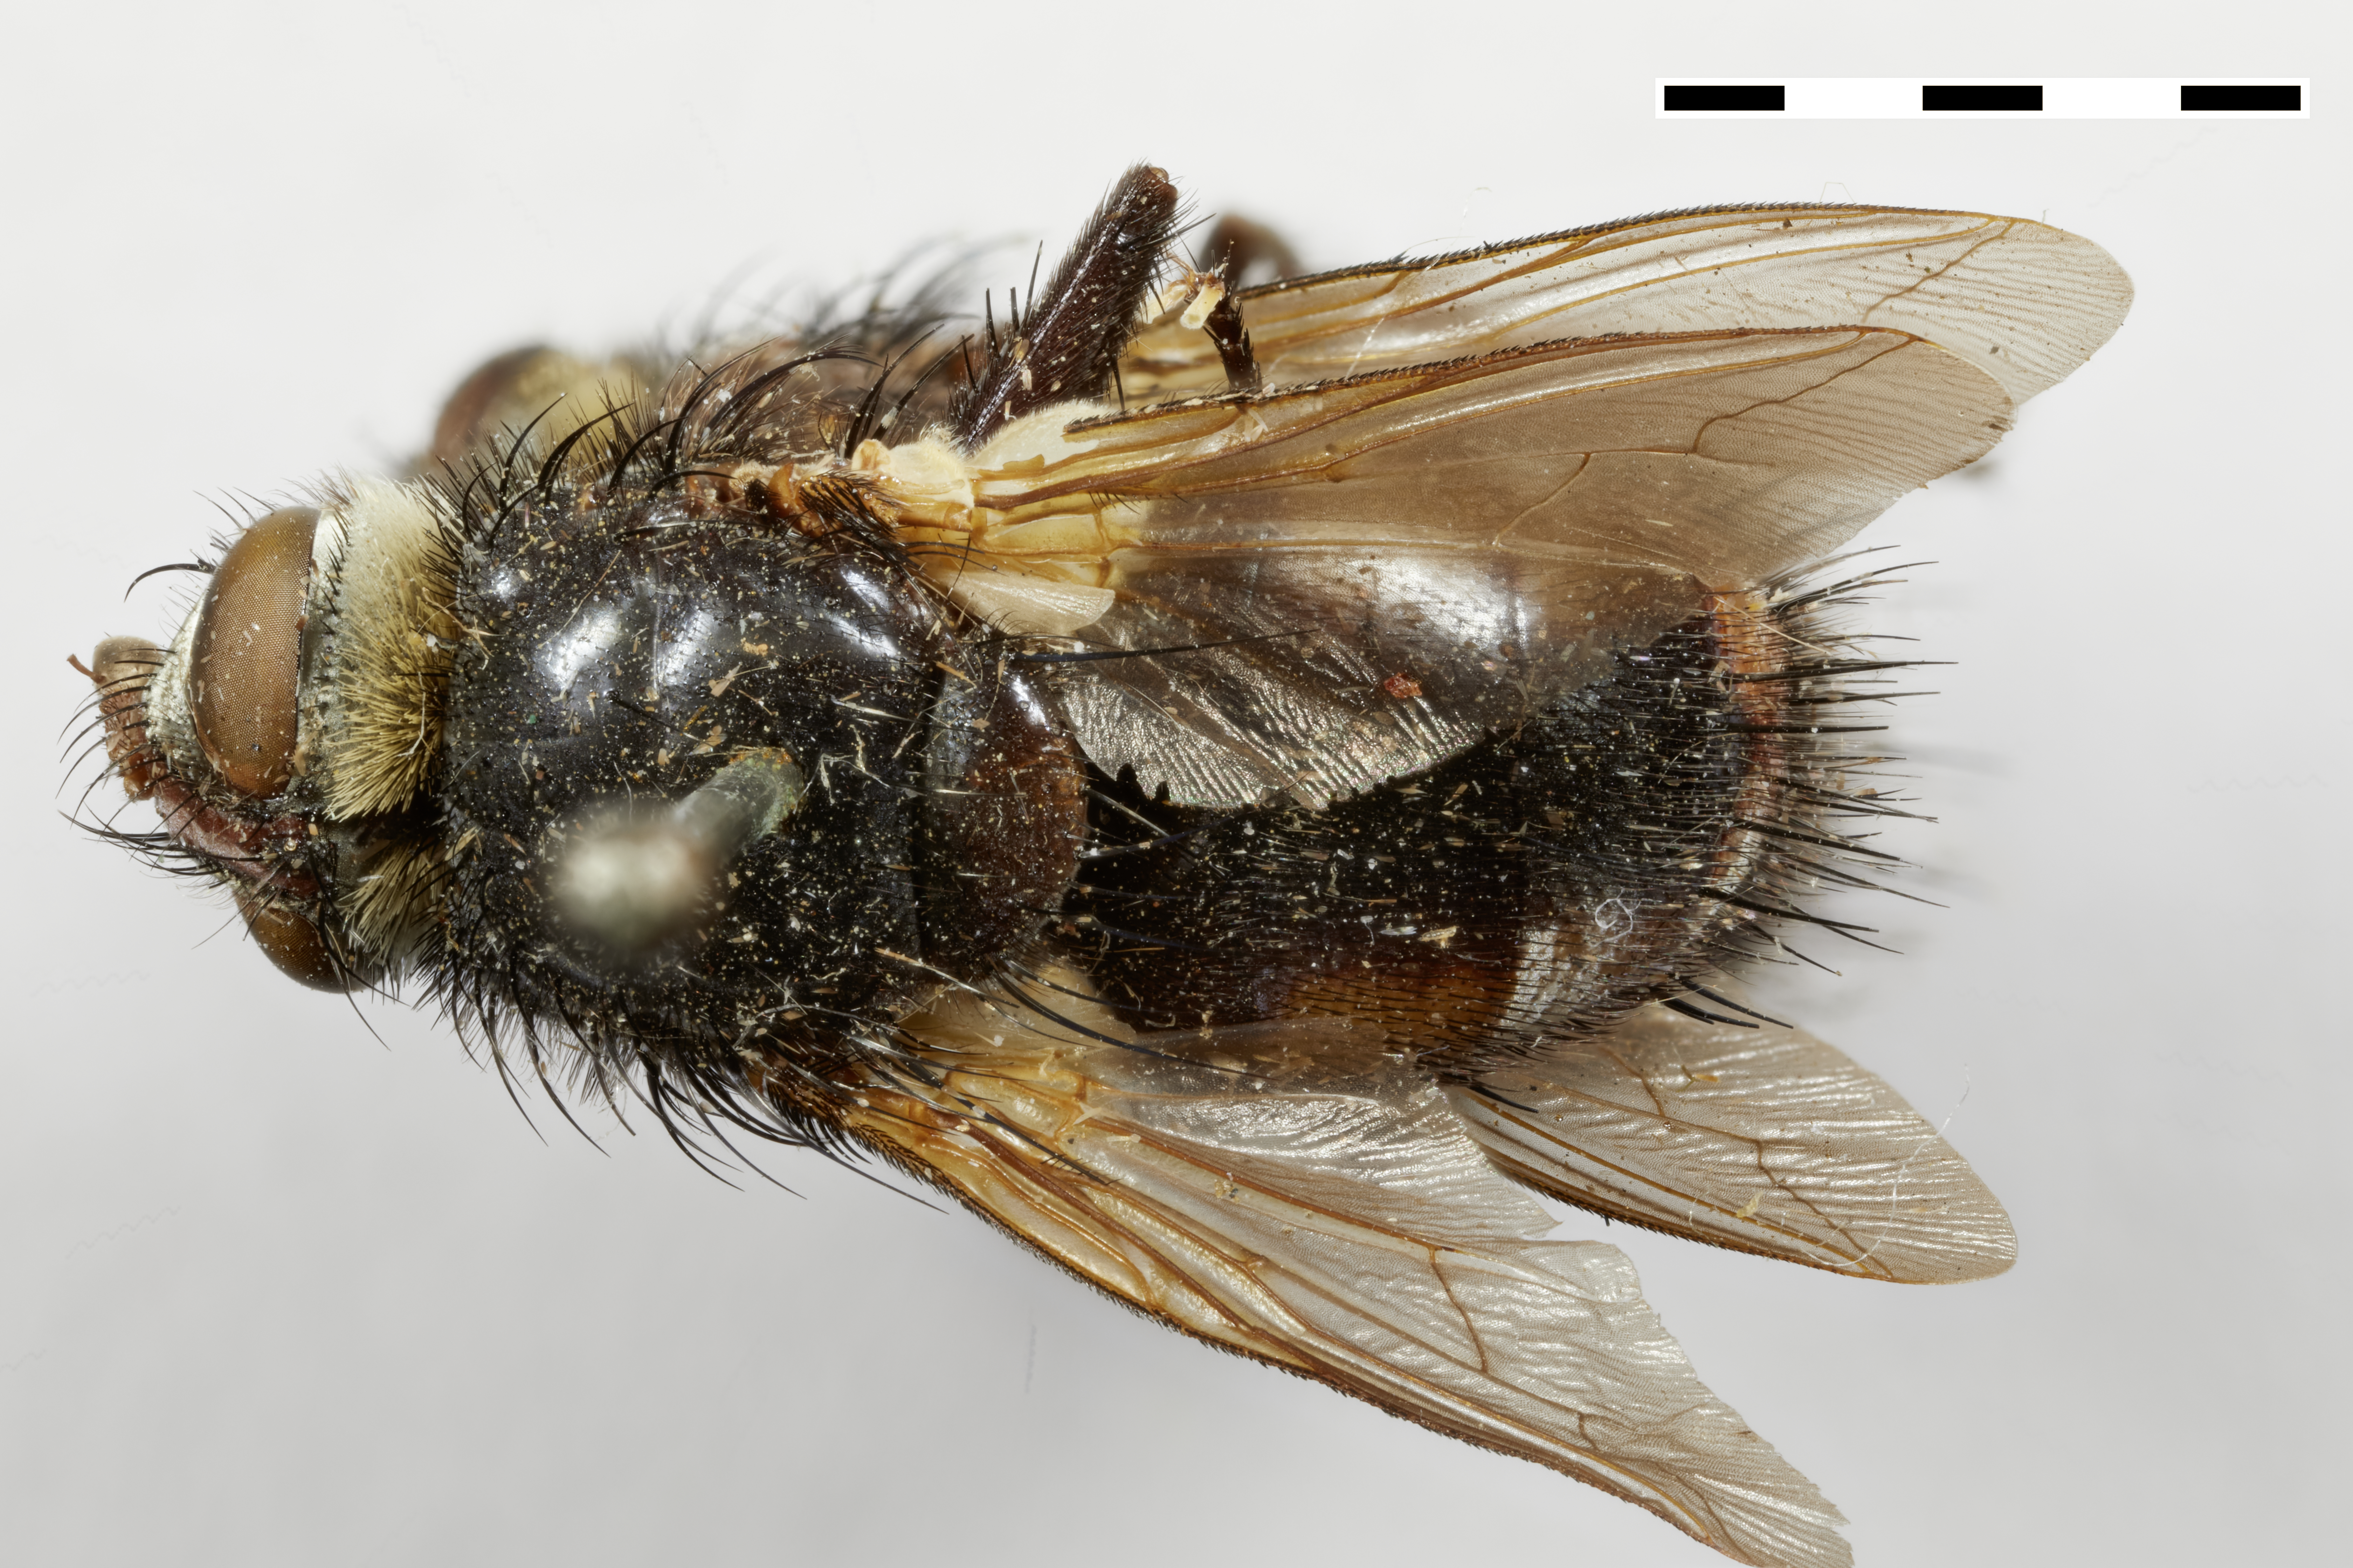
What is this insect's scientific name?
Larvaevoropsis orientalis
